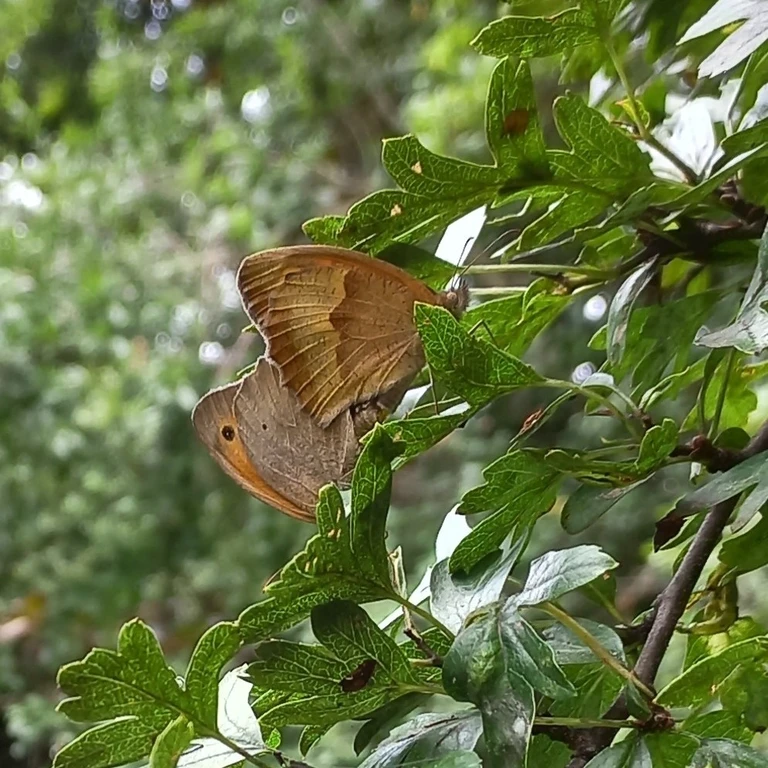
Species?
Maniola jurtina
